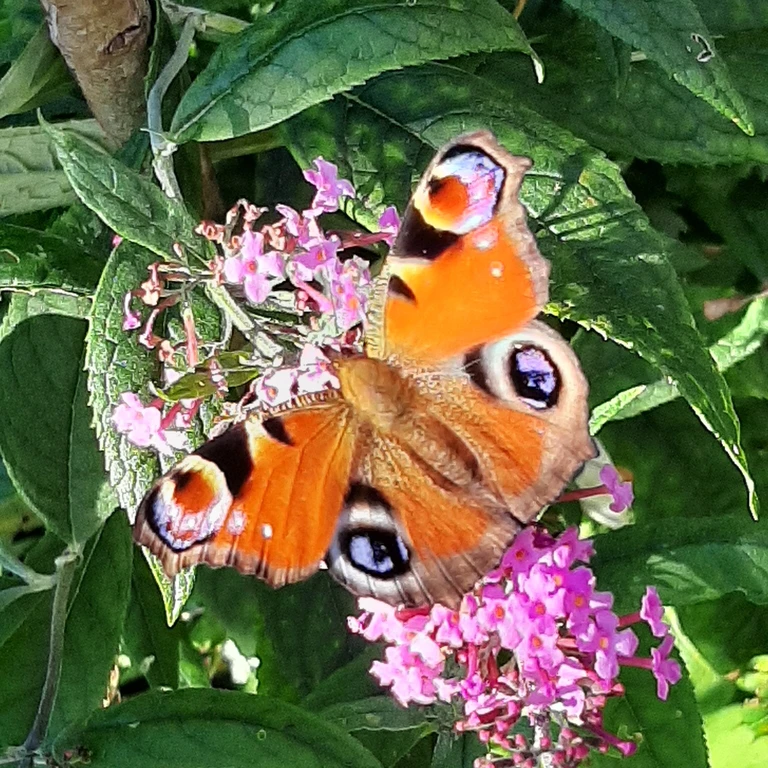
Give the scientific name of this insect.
Aglais io
